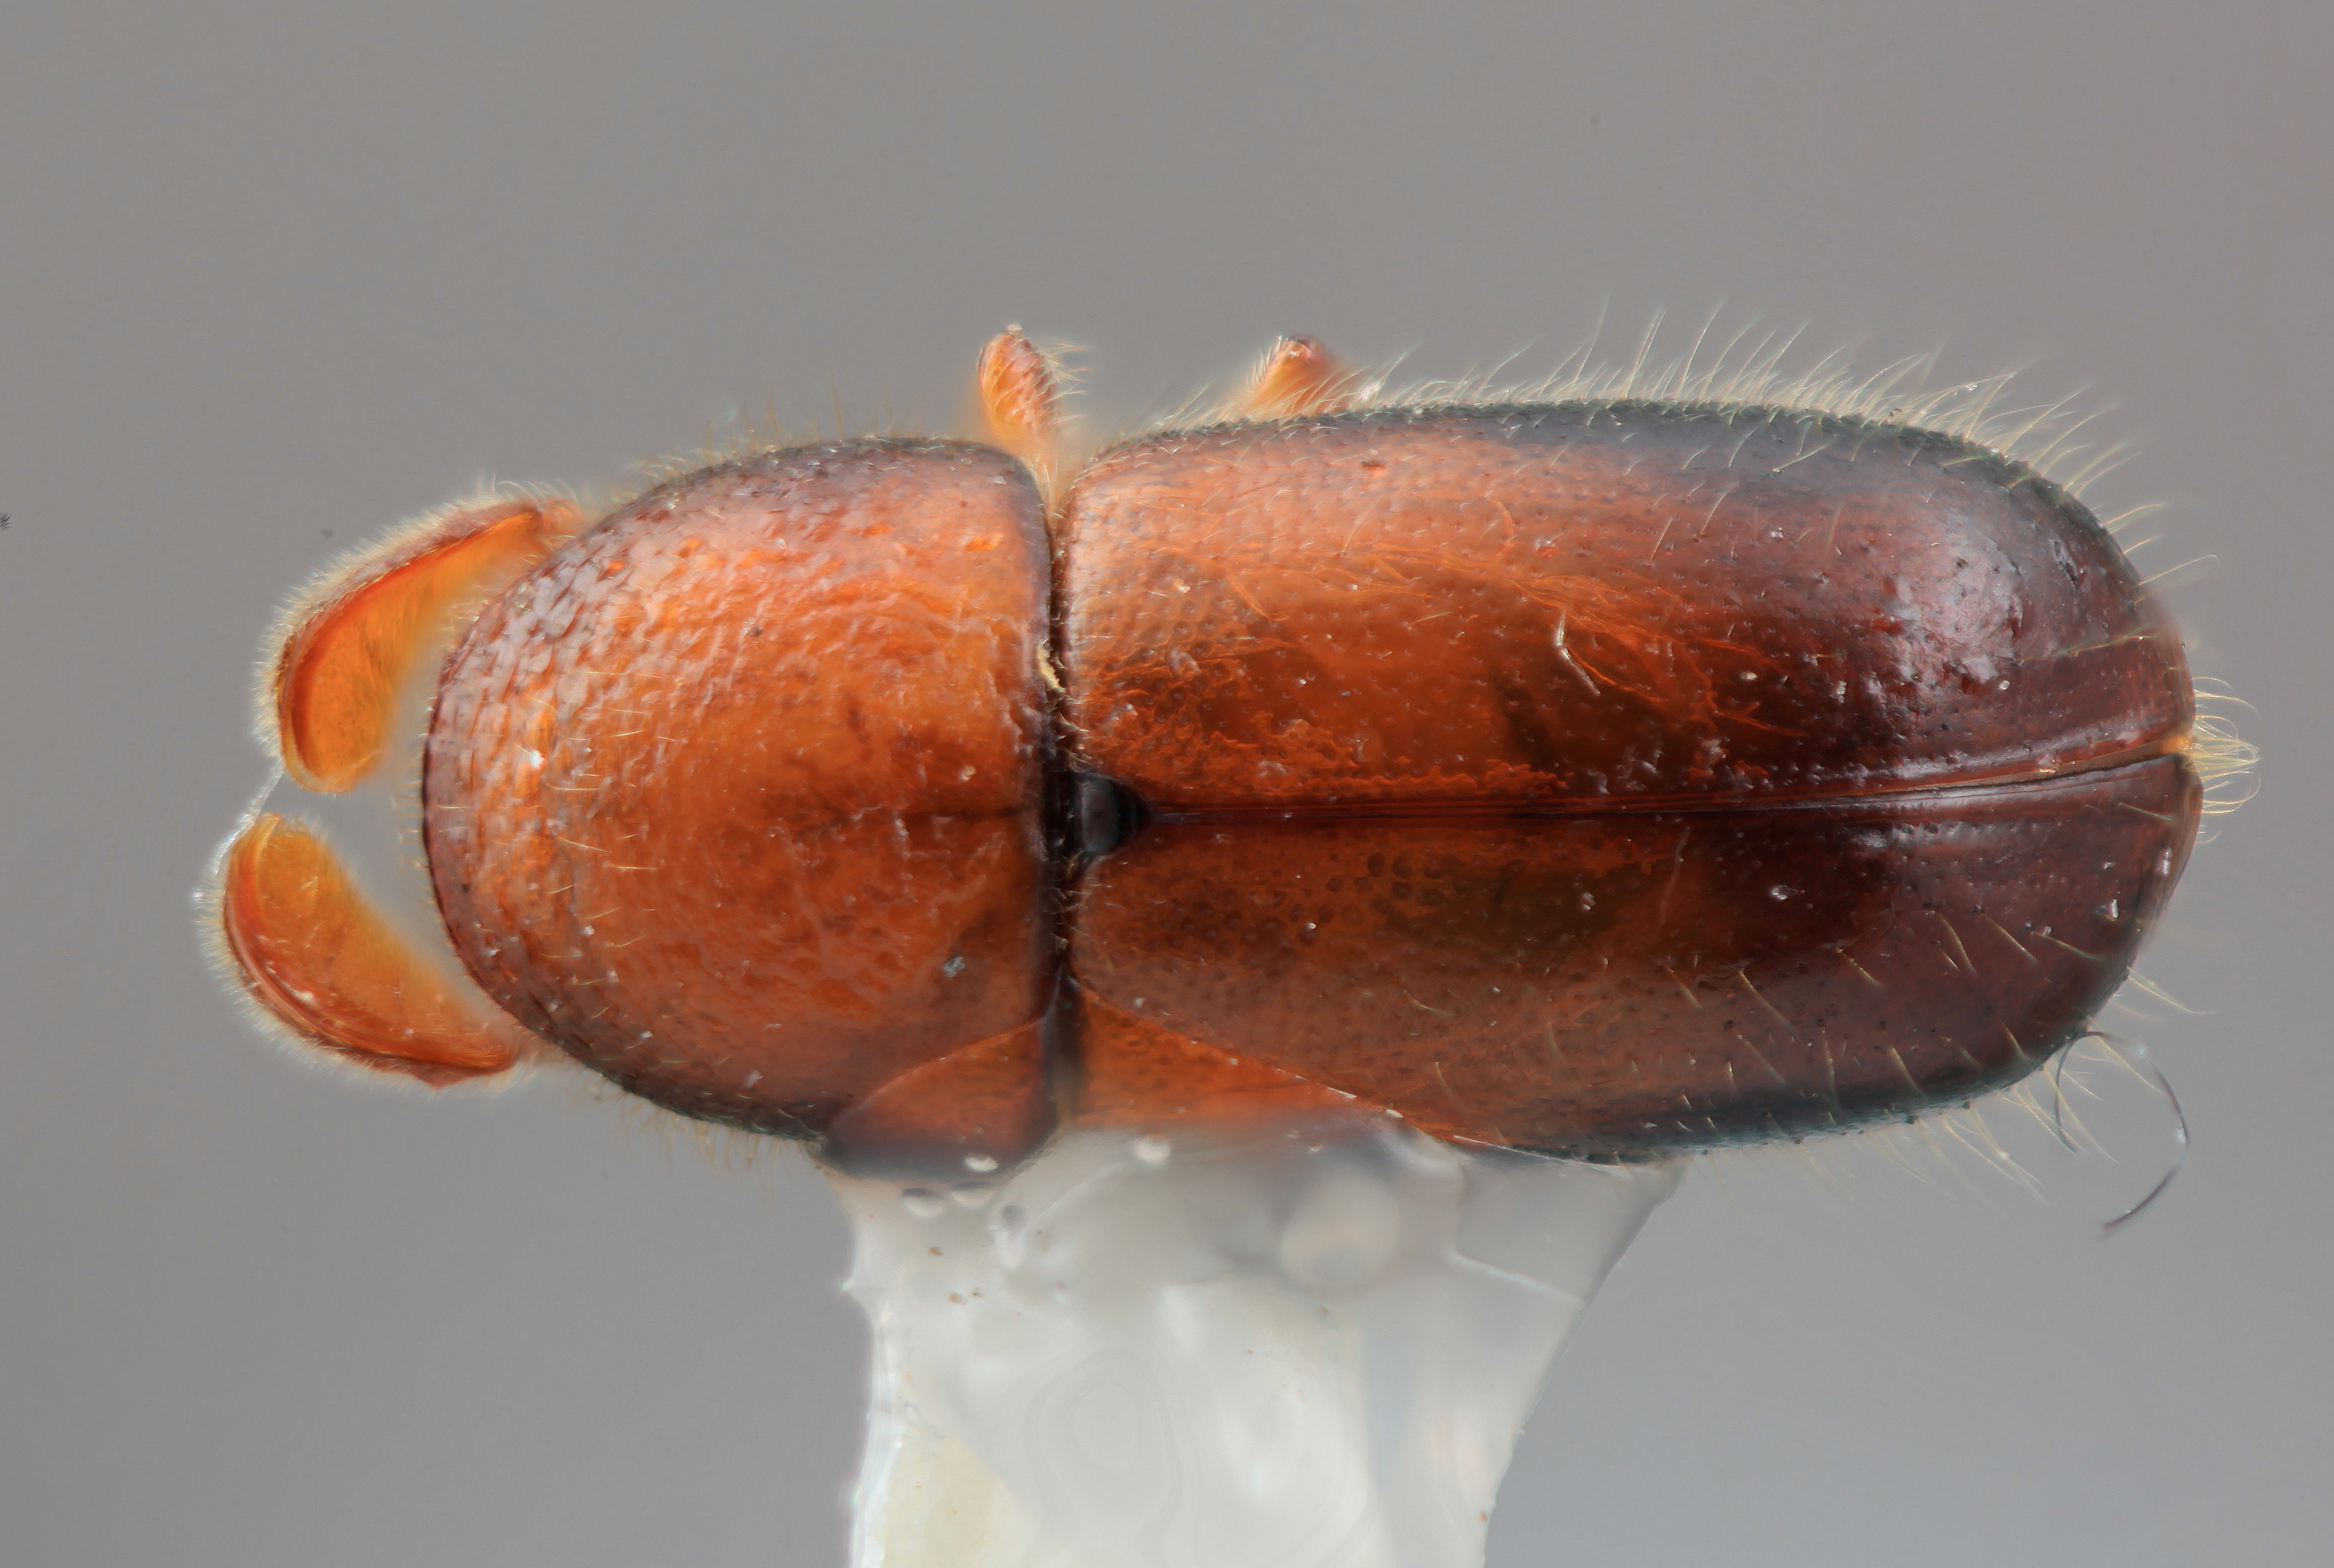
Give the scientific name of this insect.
Corthylus calamicolens
